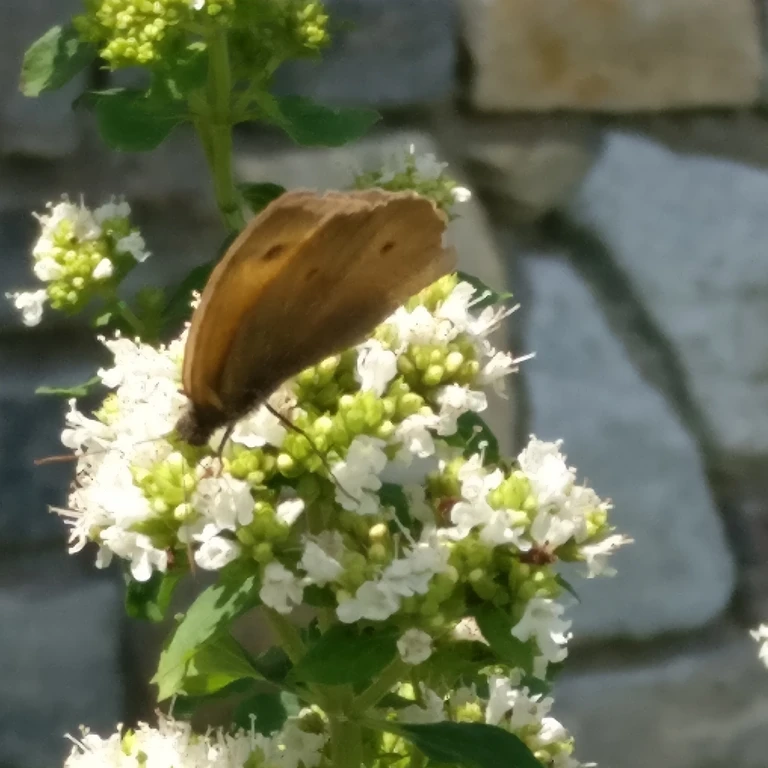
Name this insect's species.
Maniola jurtina
